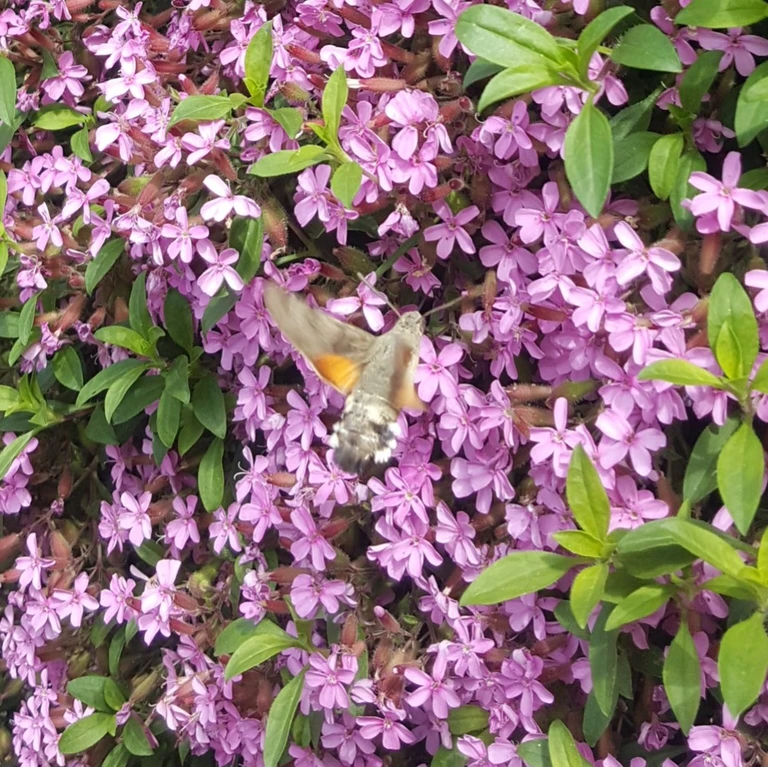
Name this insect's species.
Macroglossum stellatarum
